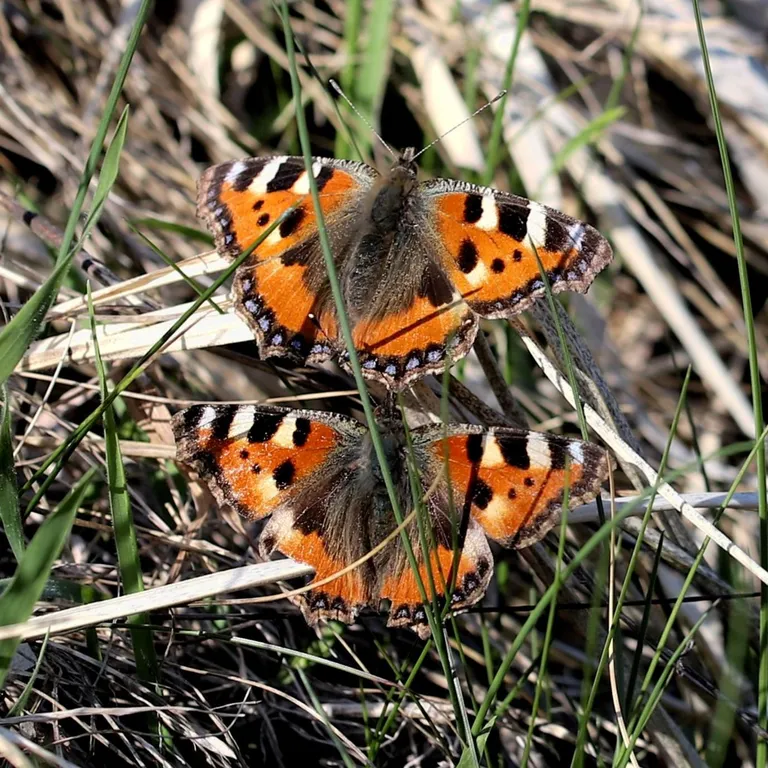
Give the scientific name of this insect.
Aglais urticae
